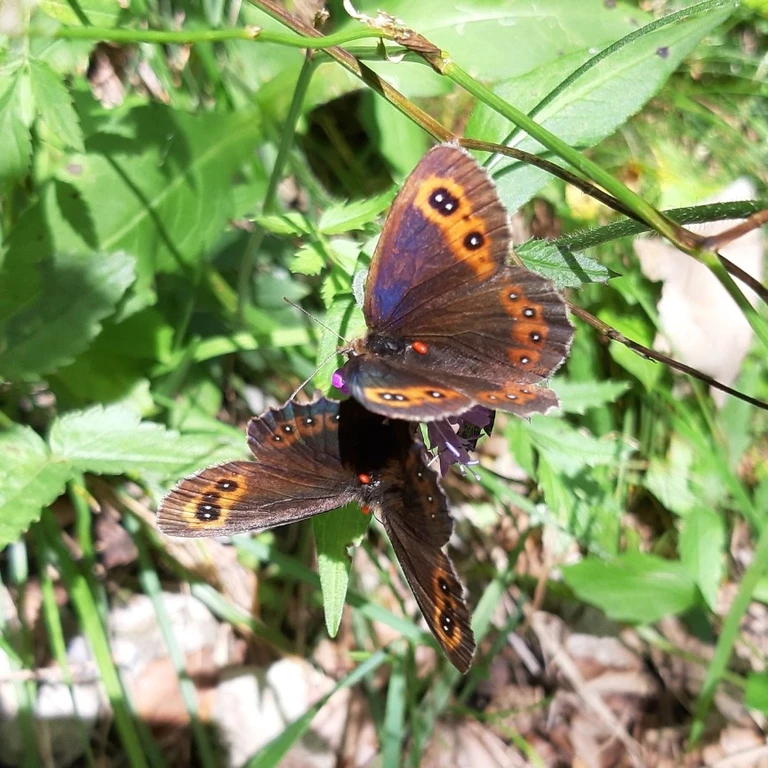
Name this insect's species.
Erebia aethiops
